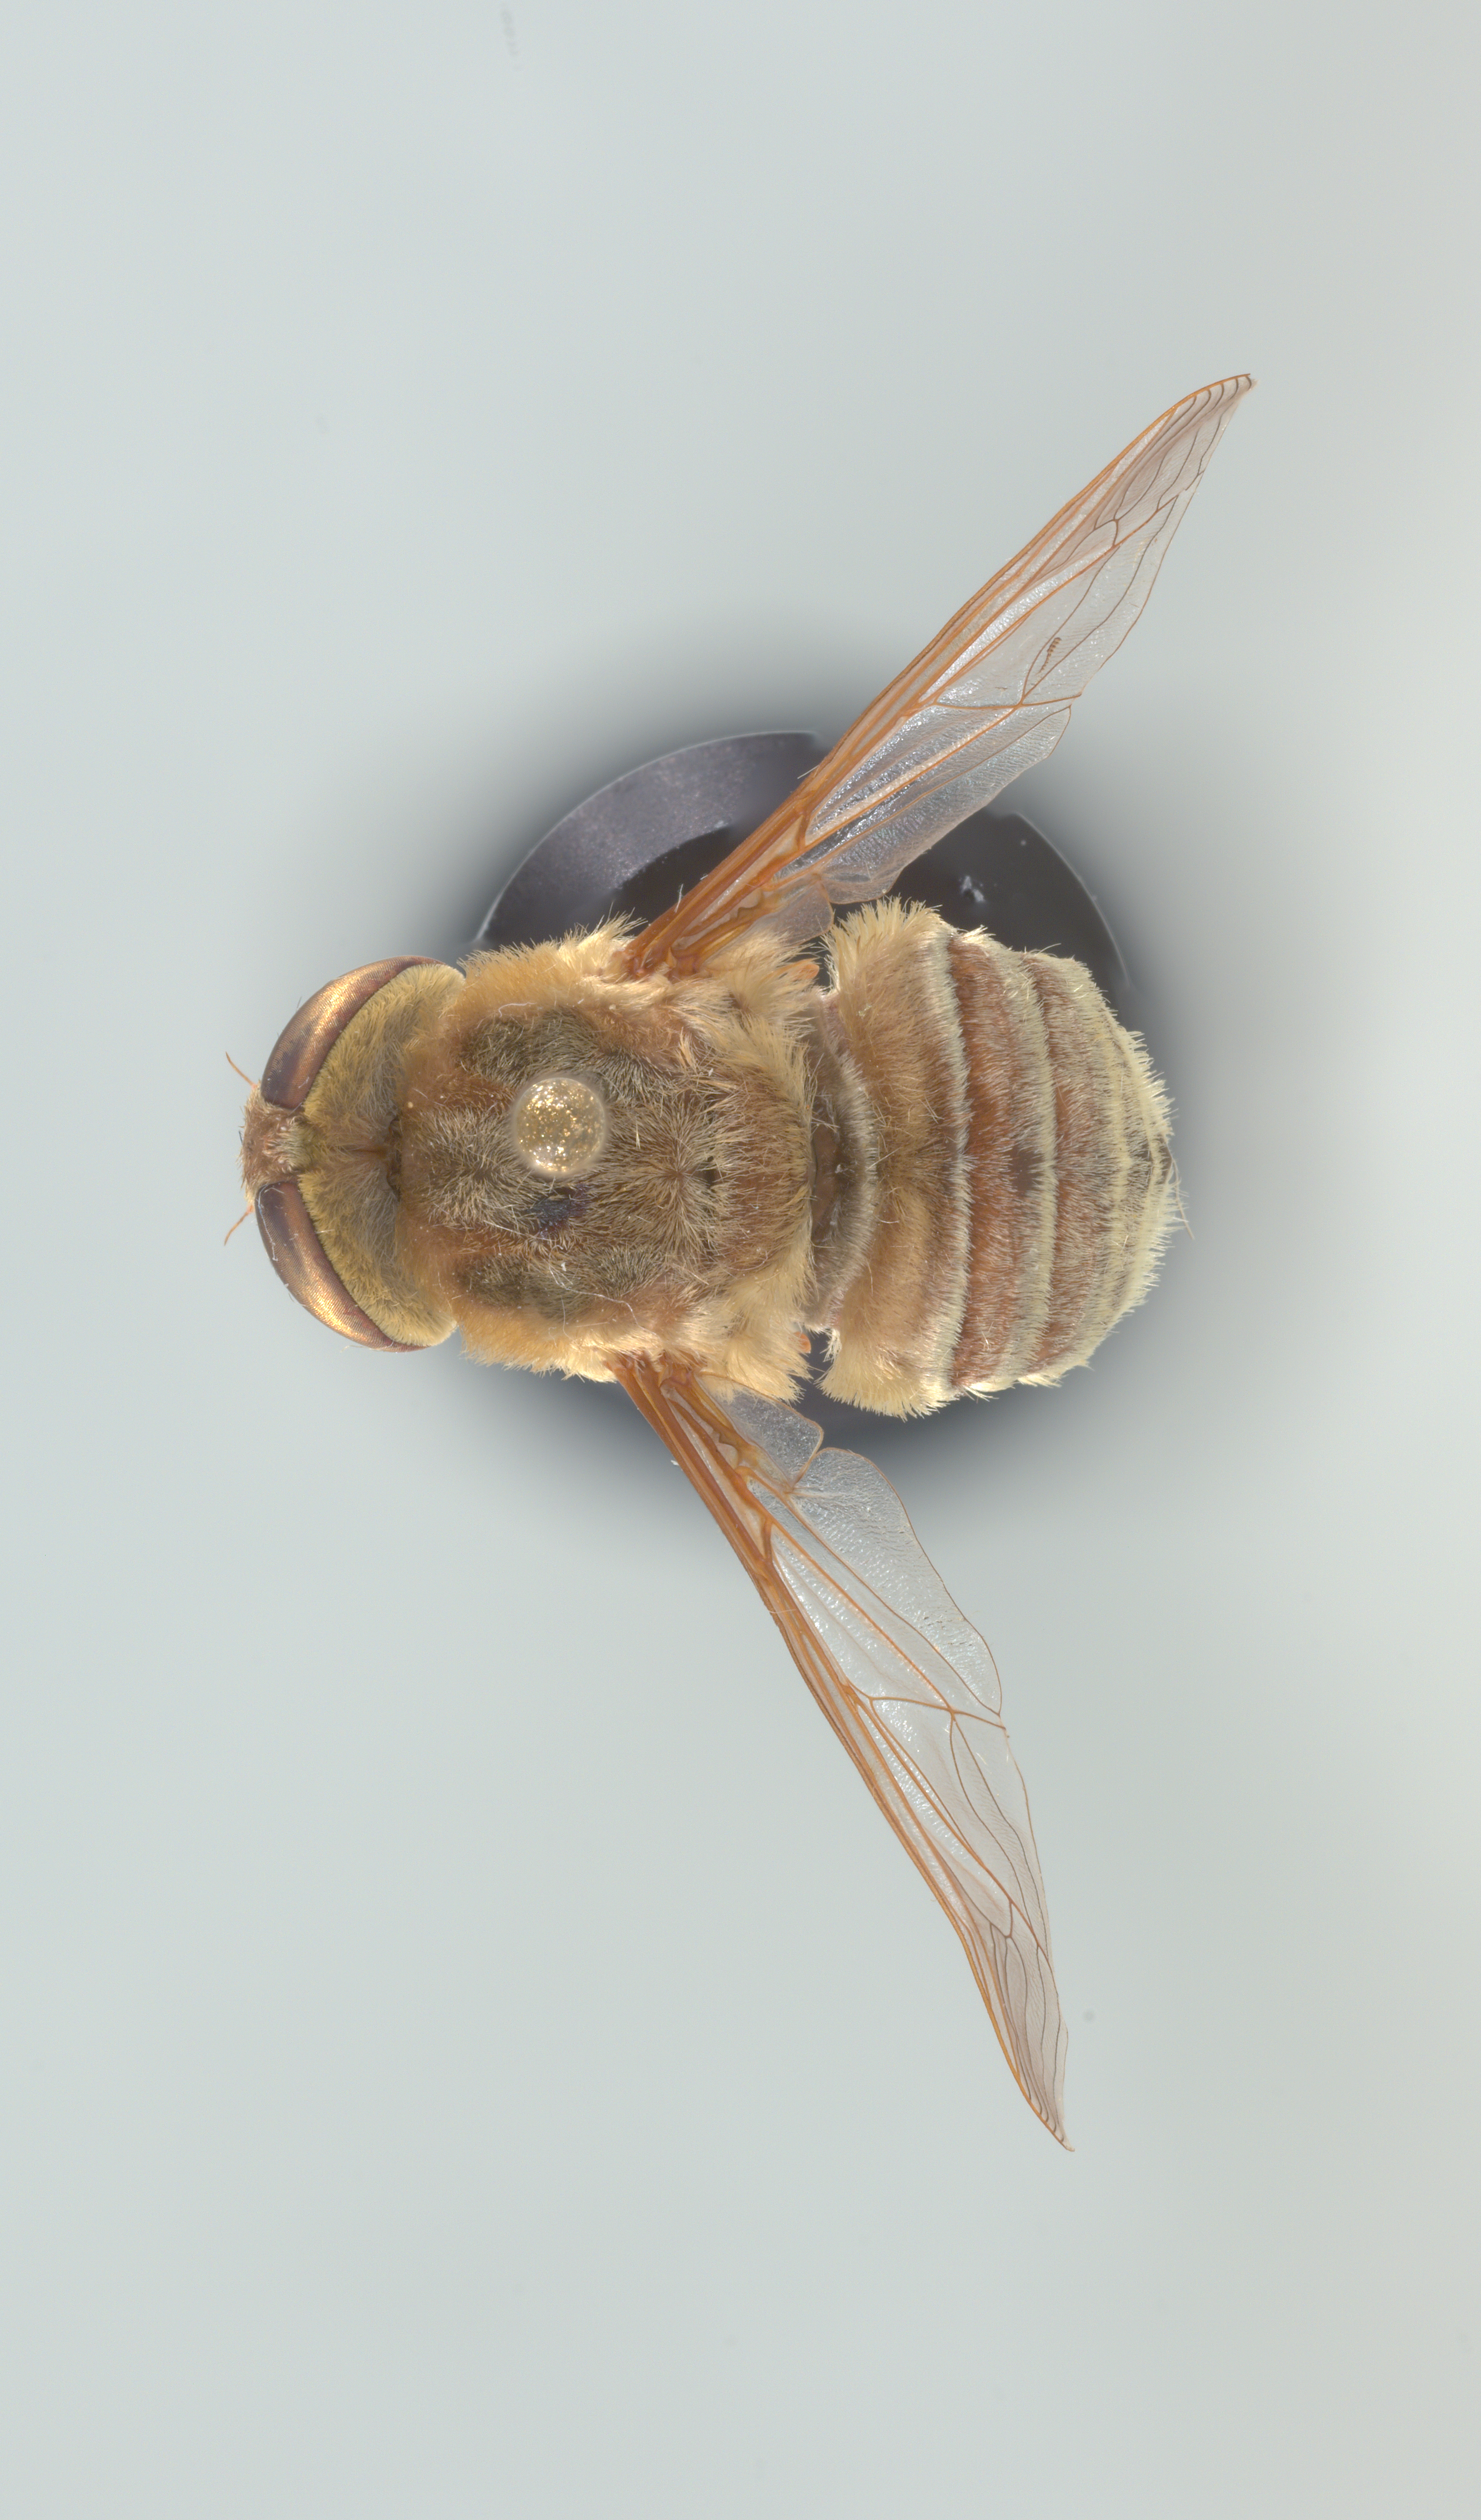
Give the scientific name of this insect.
Neorhynchocephalus volaticus
